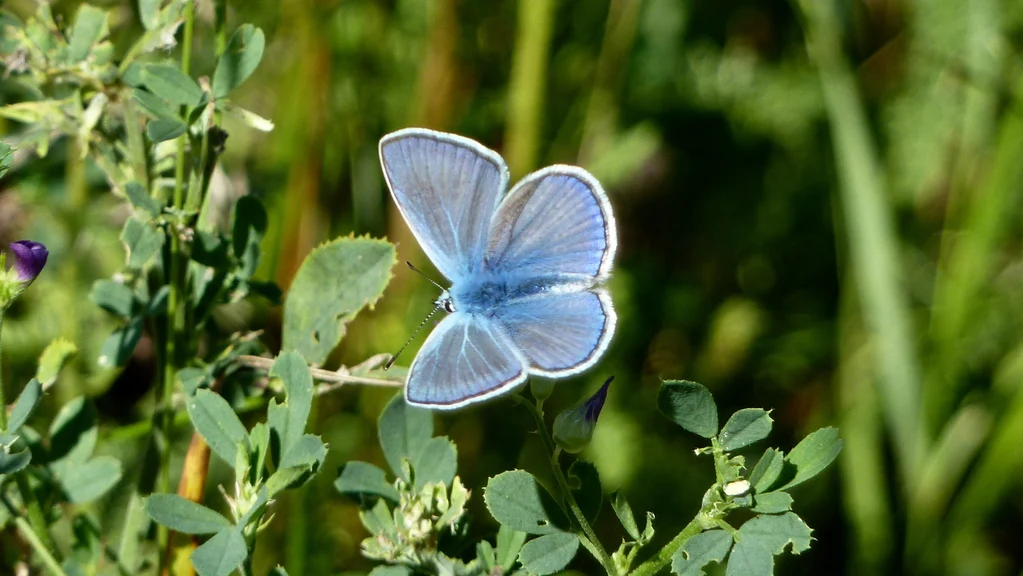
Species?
Polyommatus icarus
